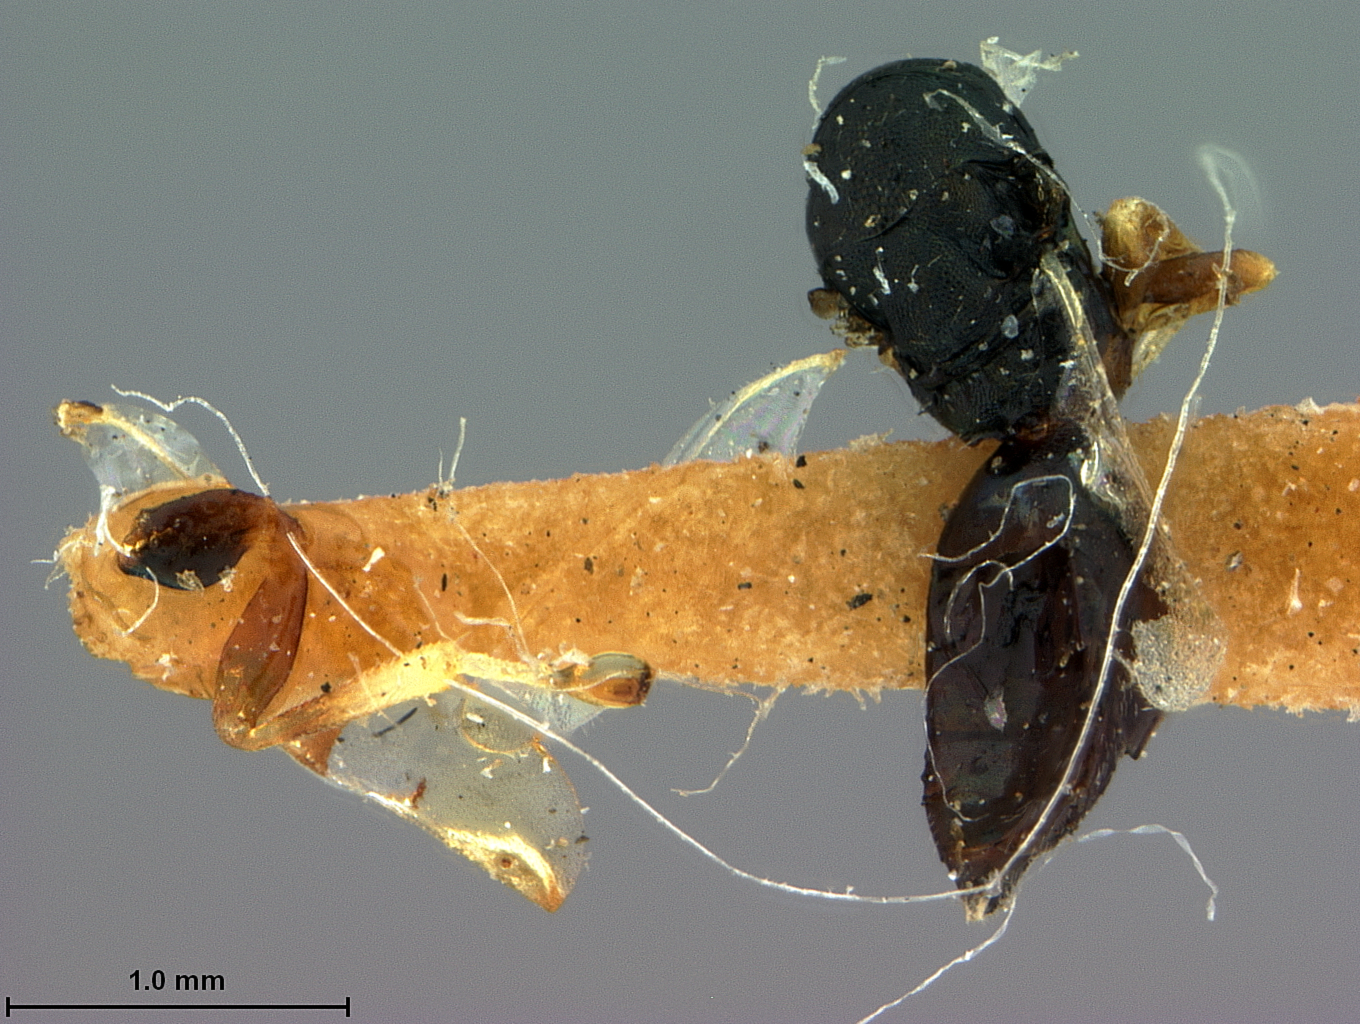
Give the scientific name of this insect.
Parapteromalus isosomatis
